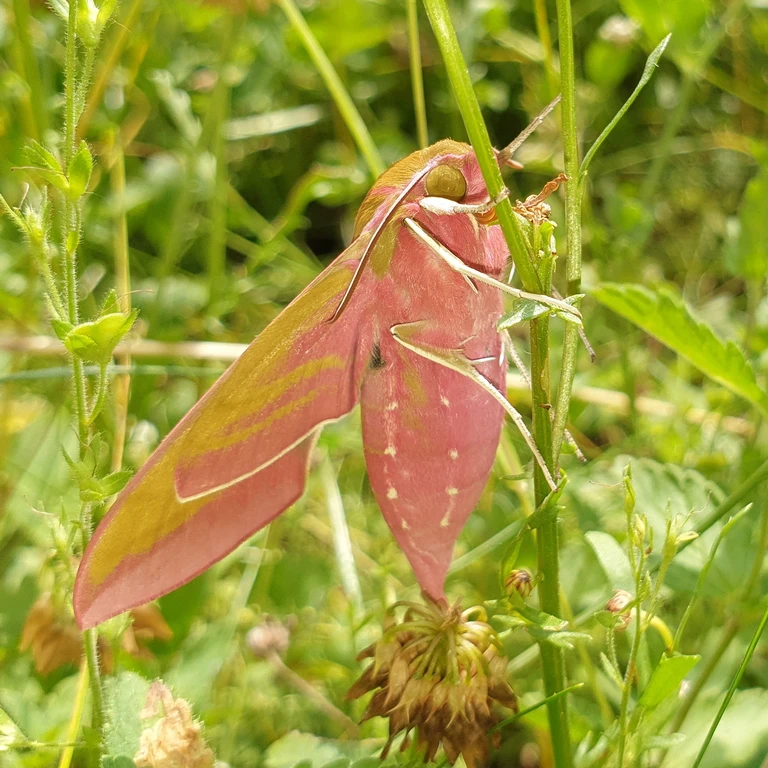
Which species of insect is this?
Deilephila elpenor
